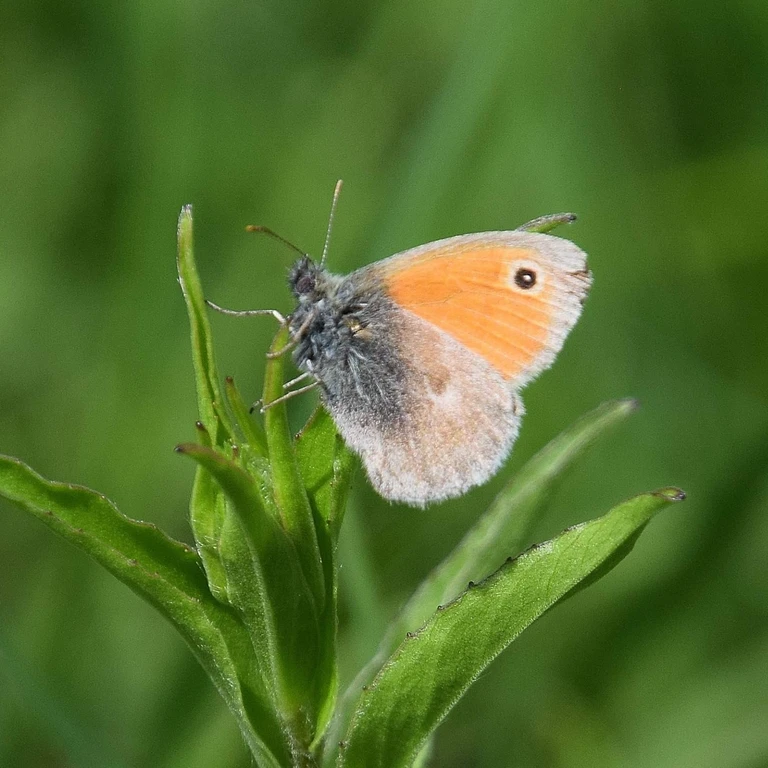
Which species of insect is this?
Coenonympha pamphilus
